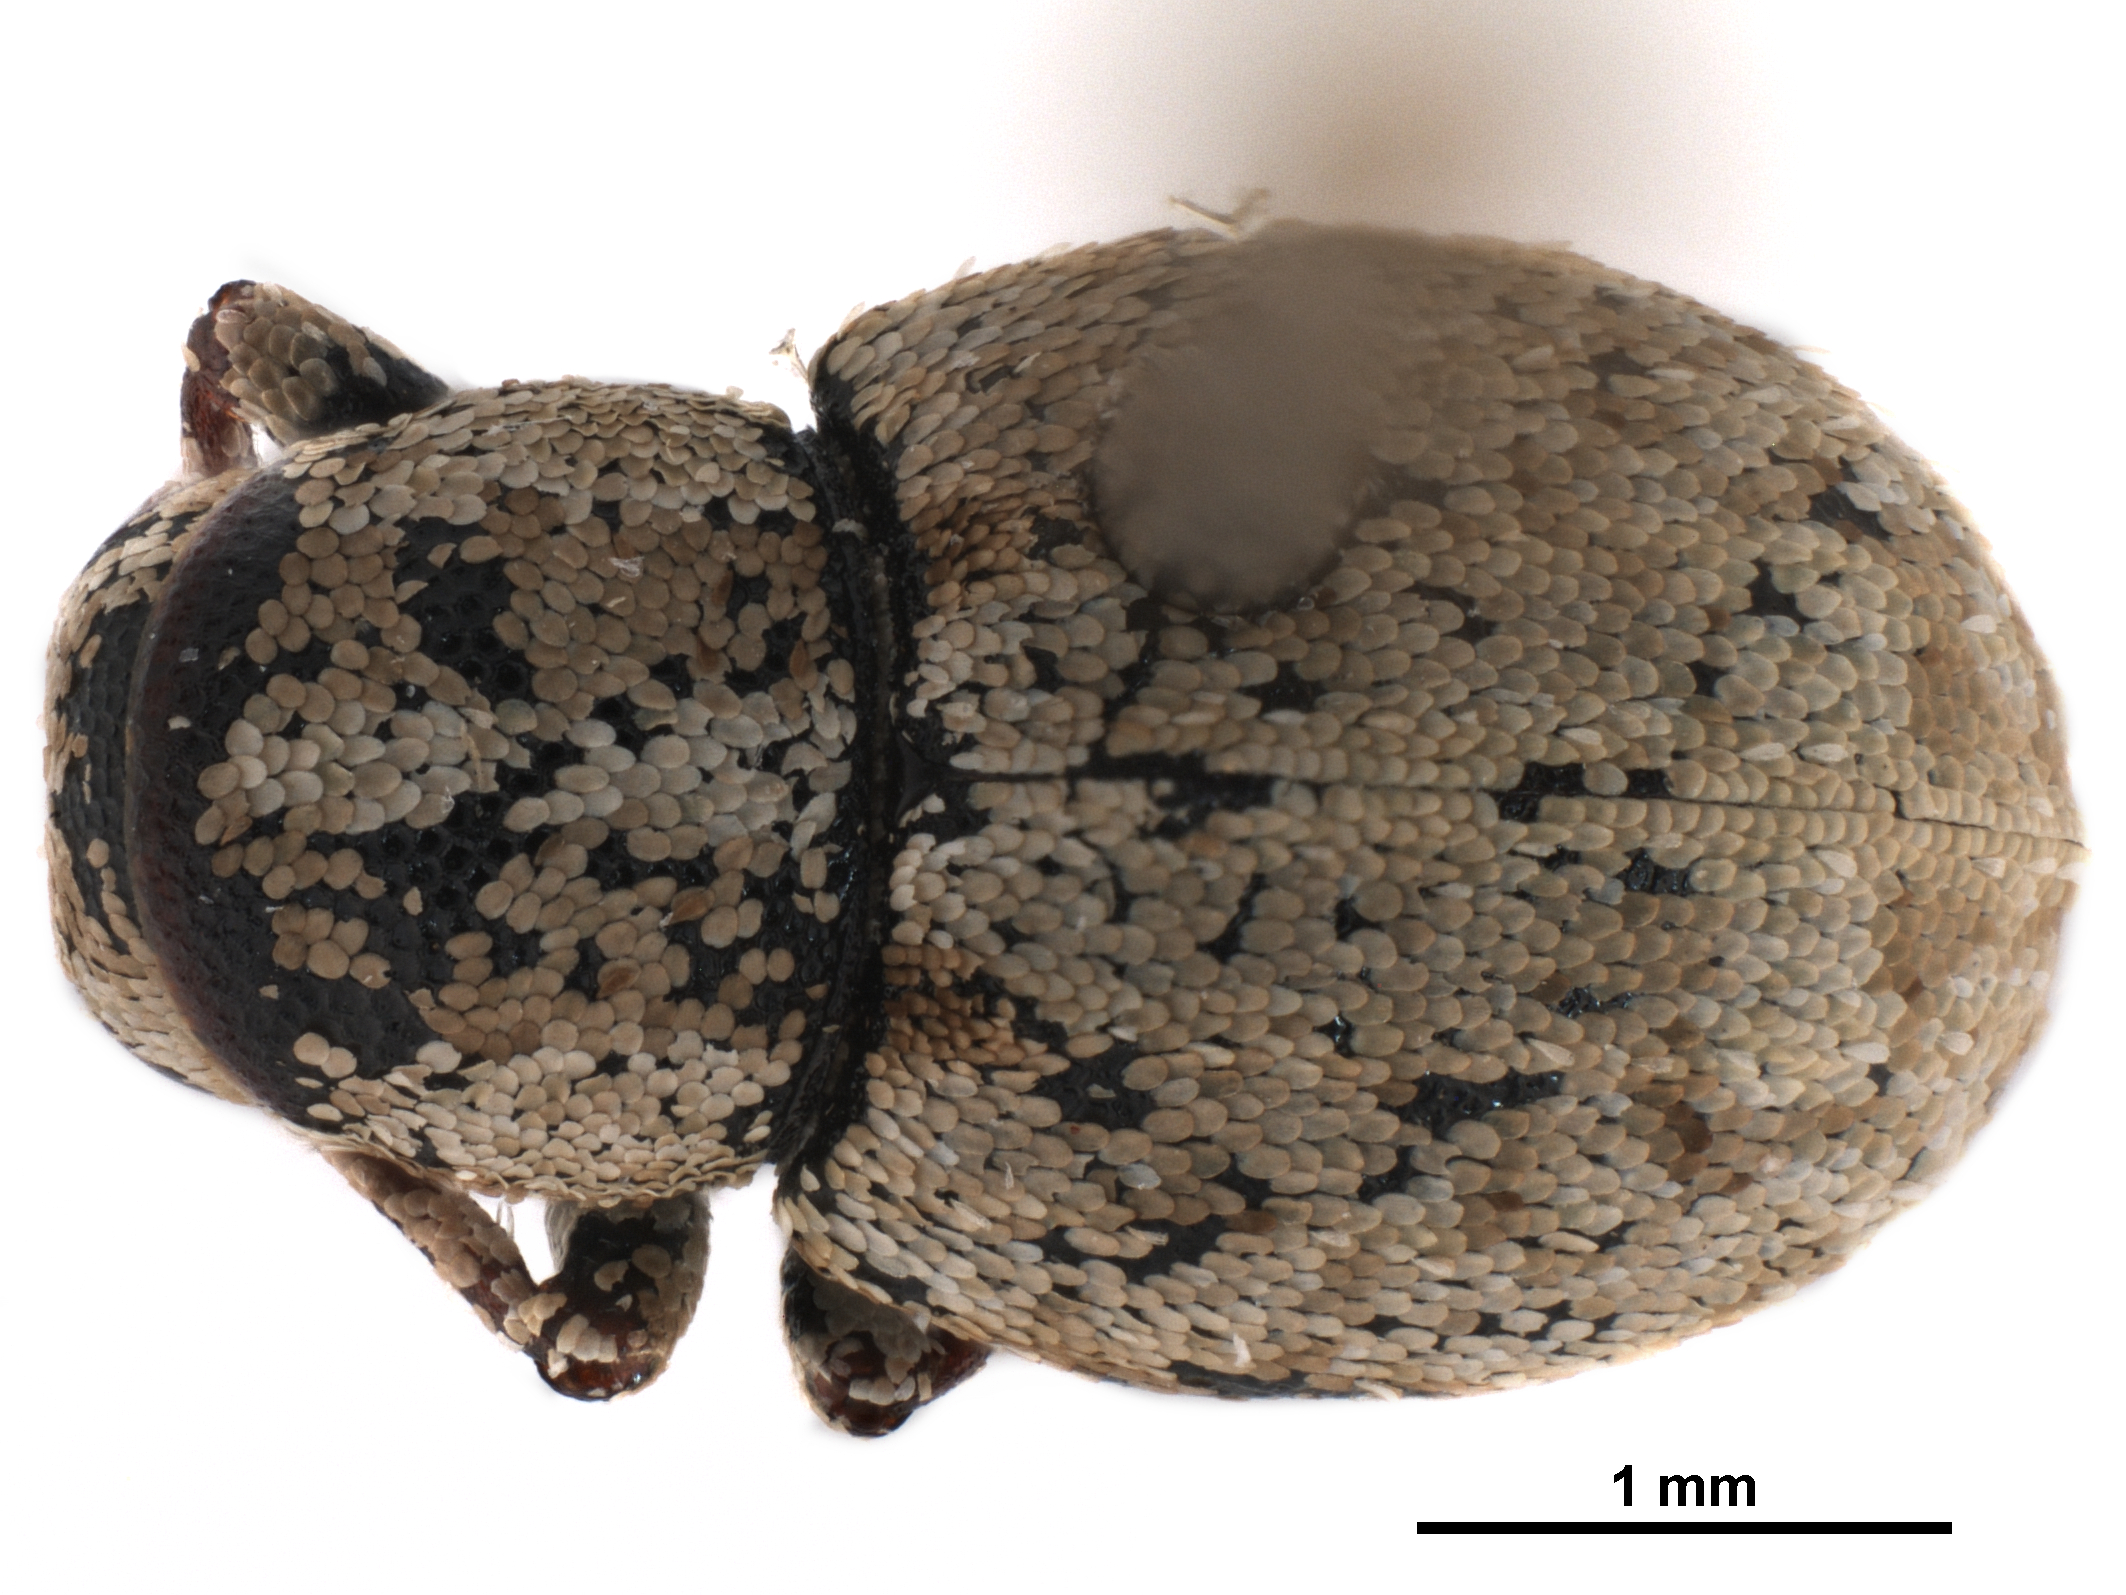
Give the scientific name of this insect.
Perieges bardus
